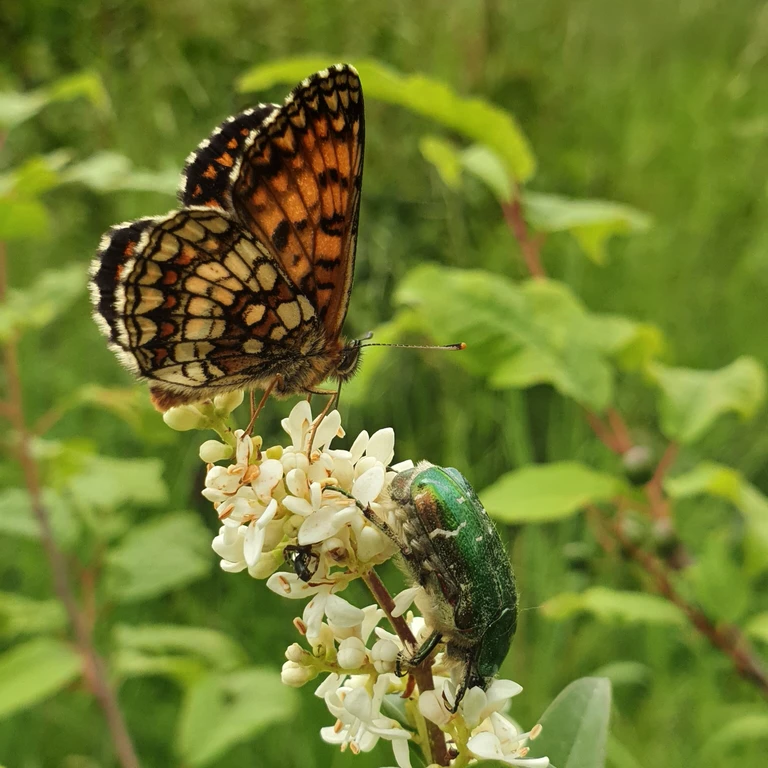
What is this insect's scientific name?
Melitaea athalia
